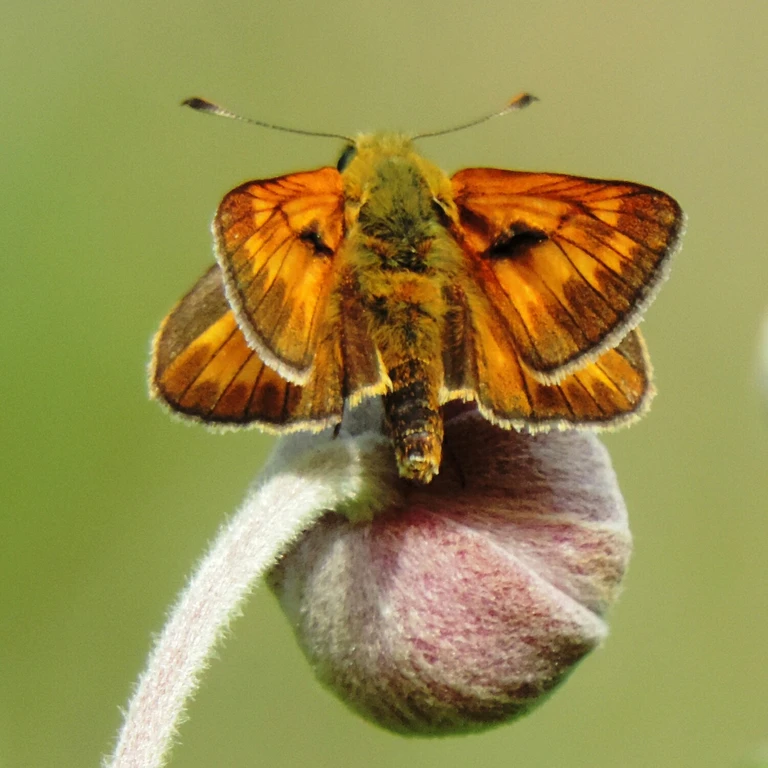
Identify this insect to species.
Ochlodes sylvanus (also Ochlodes venata)
